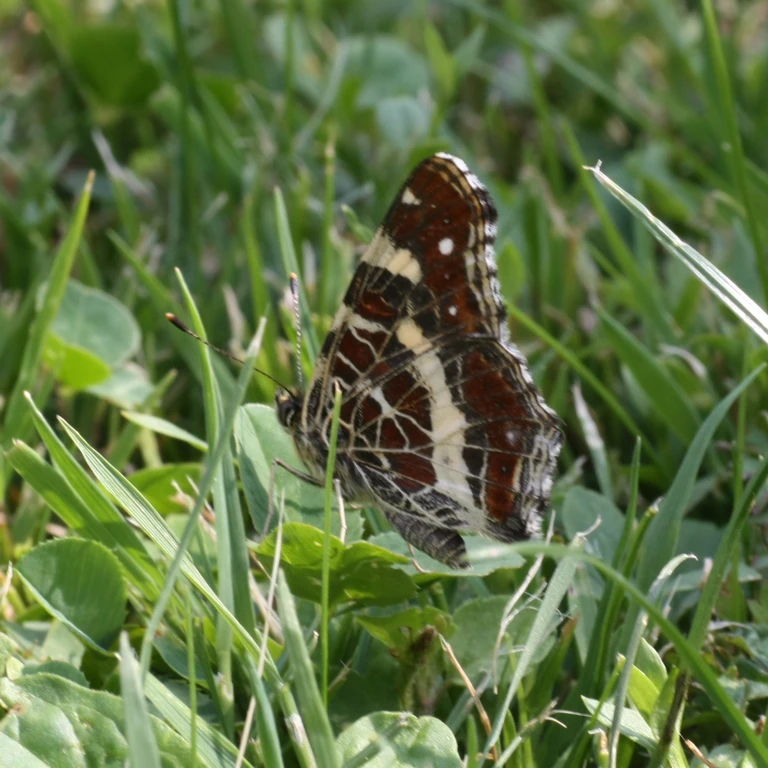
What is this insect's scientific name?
Araschnia levana
